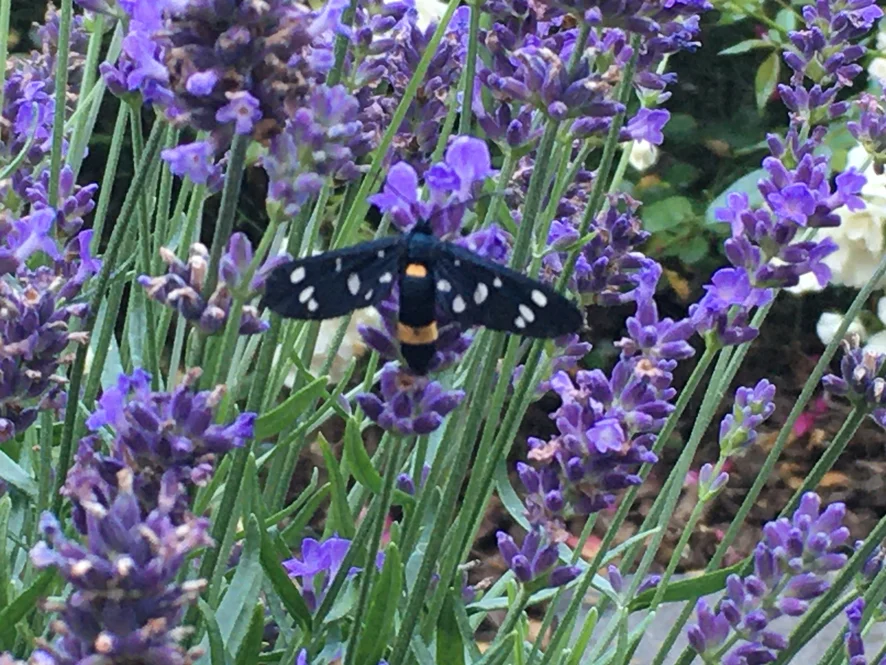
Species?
Amata phegea
